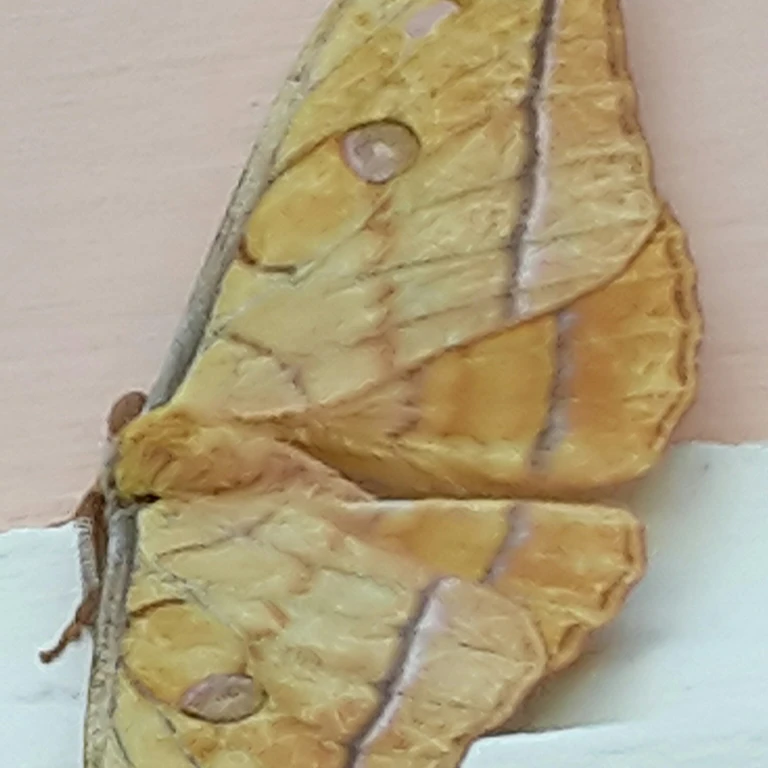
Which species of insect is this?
Antheraea yamamai
